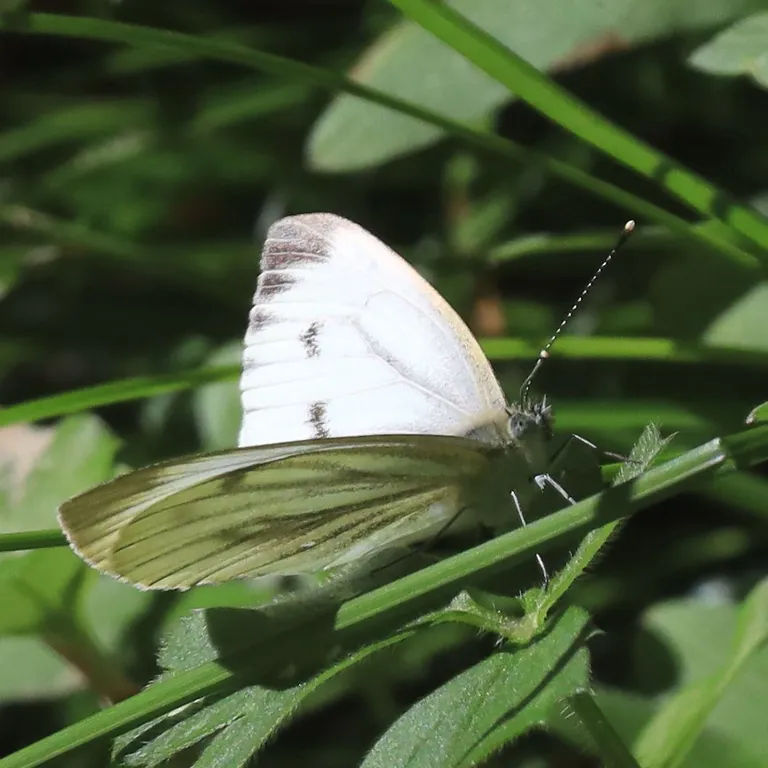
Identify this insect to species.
Pieris napi
